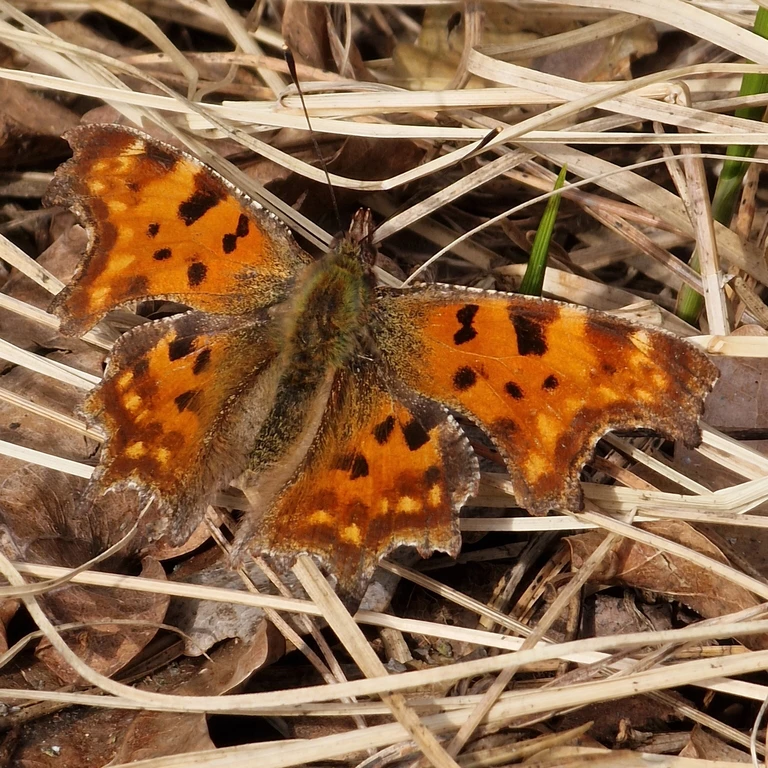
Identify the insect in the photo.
Polygonia c-album
